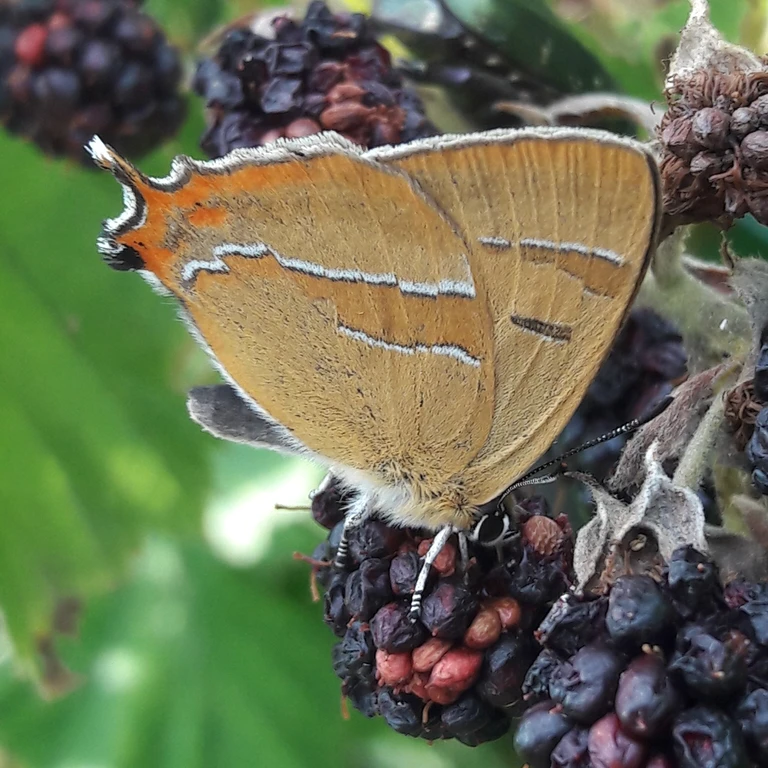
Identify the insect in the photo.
Thecla betulae
